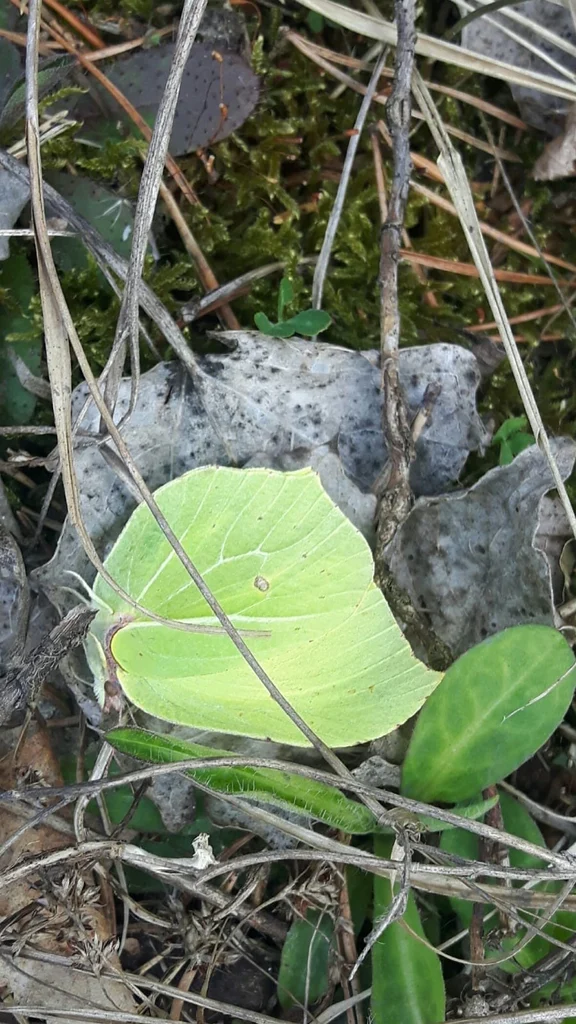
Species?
Gonepteryx rhamni
